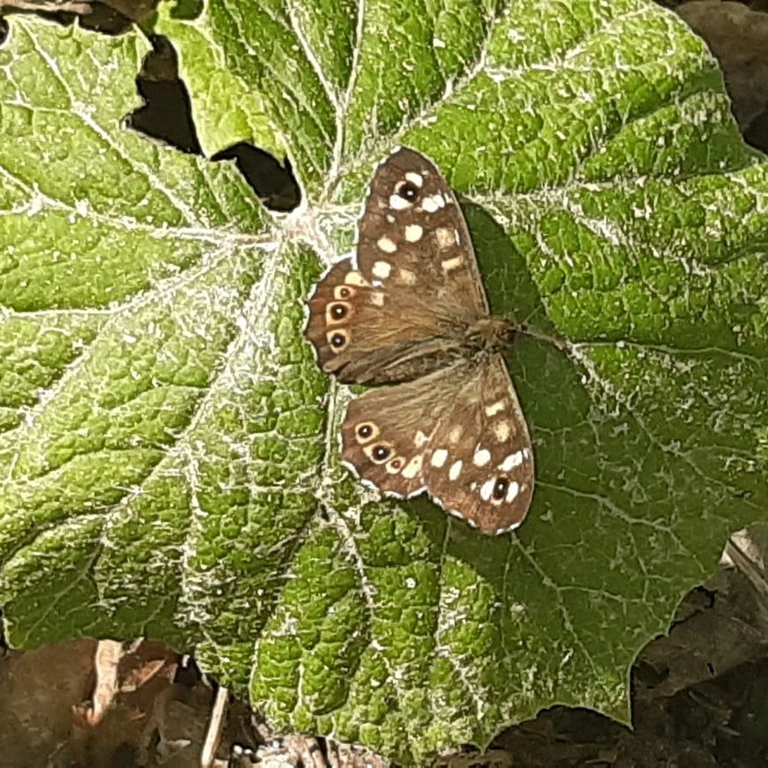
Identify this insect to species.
Pararge aegeria
